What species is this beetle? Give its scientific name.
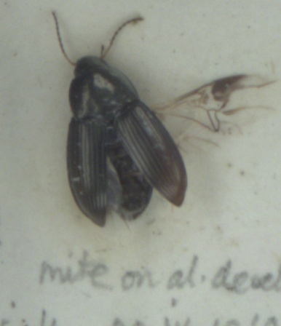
Amara familiaris
